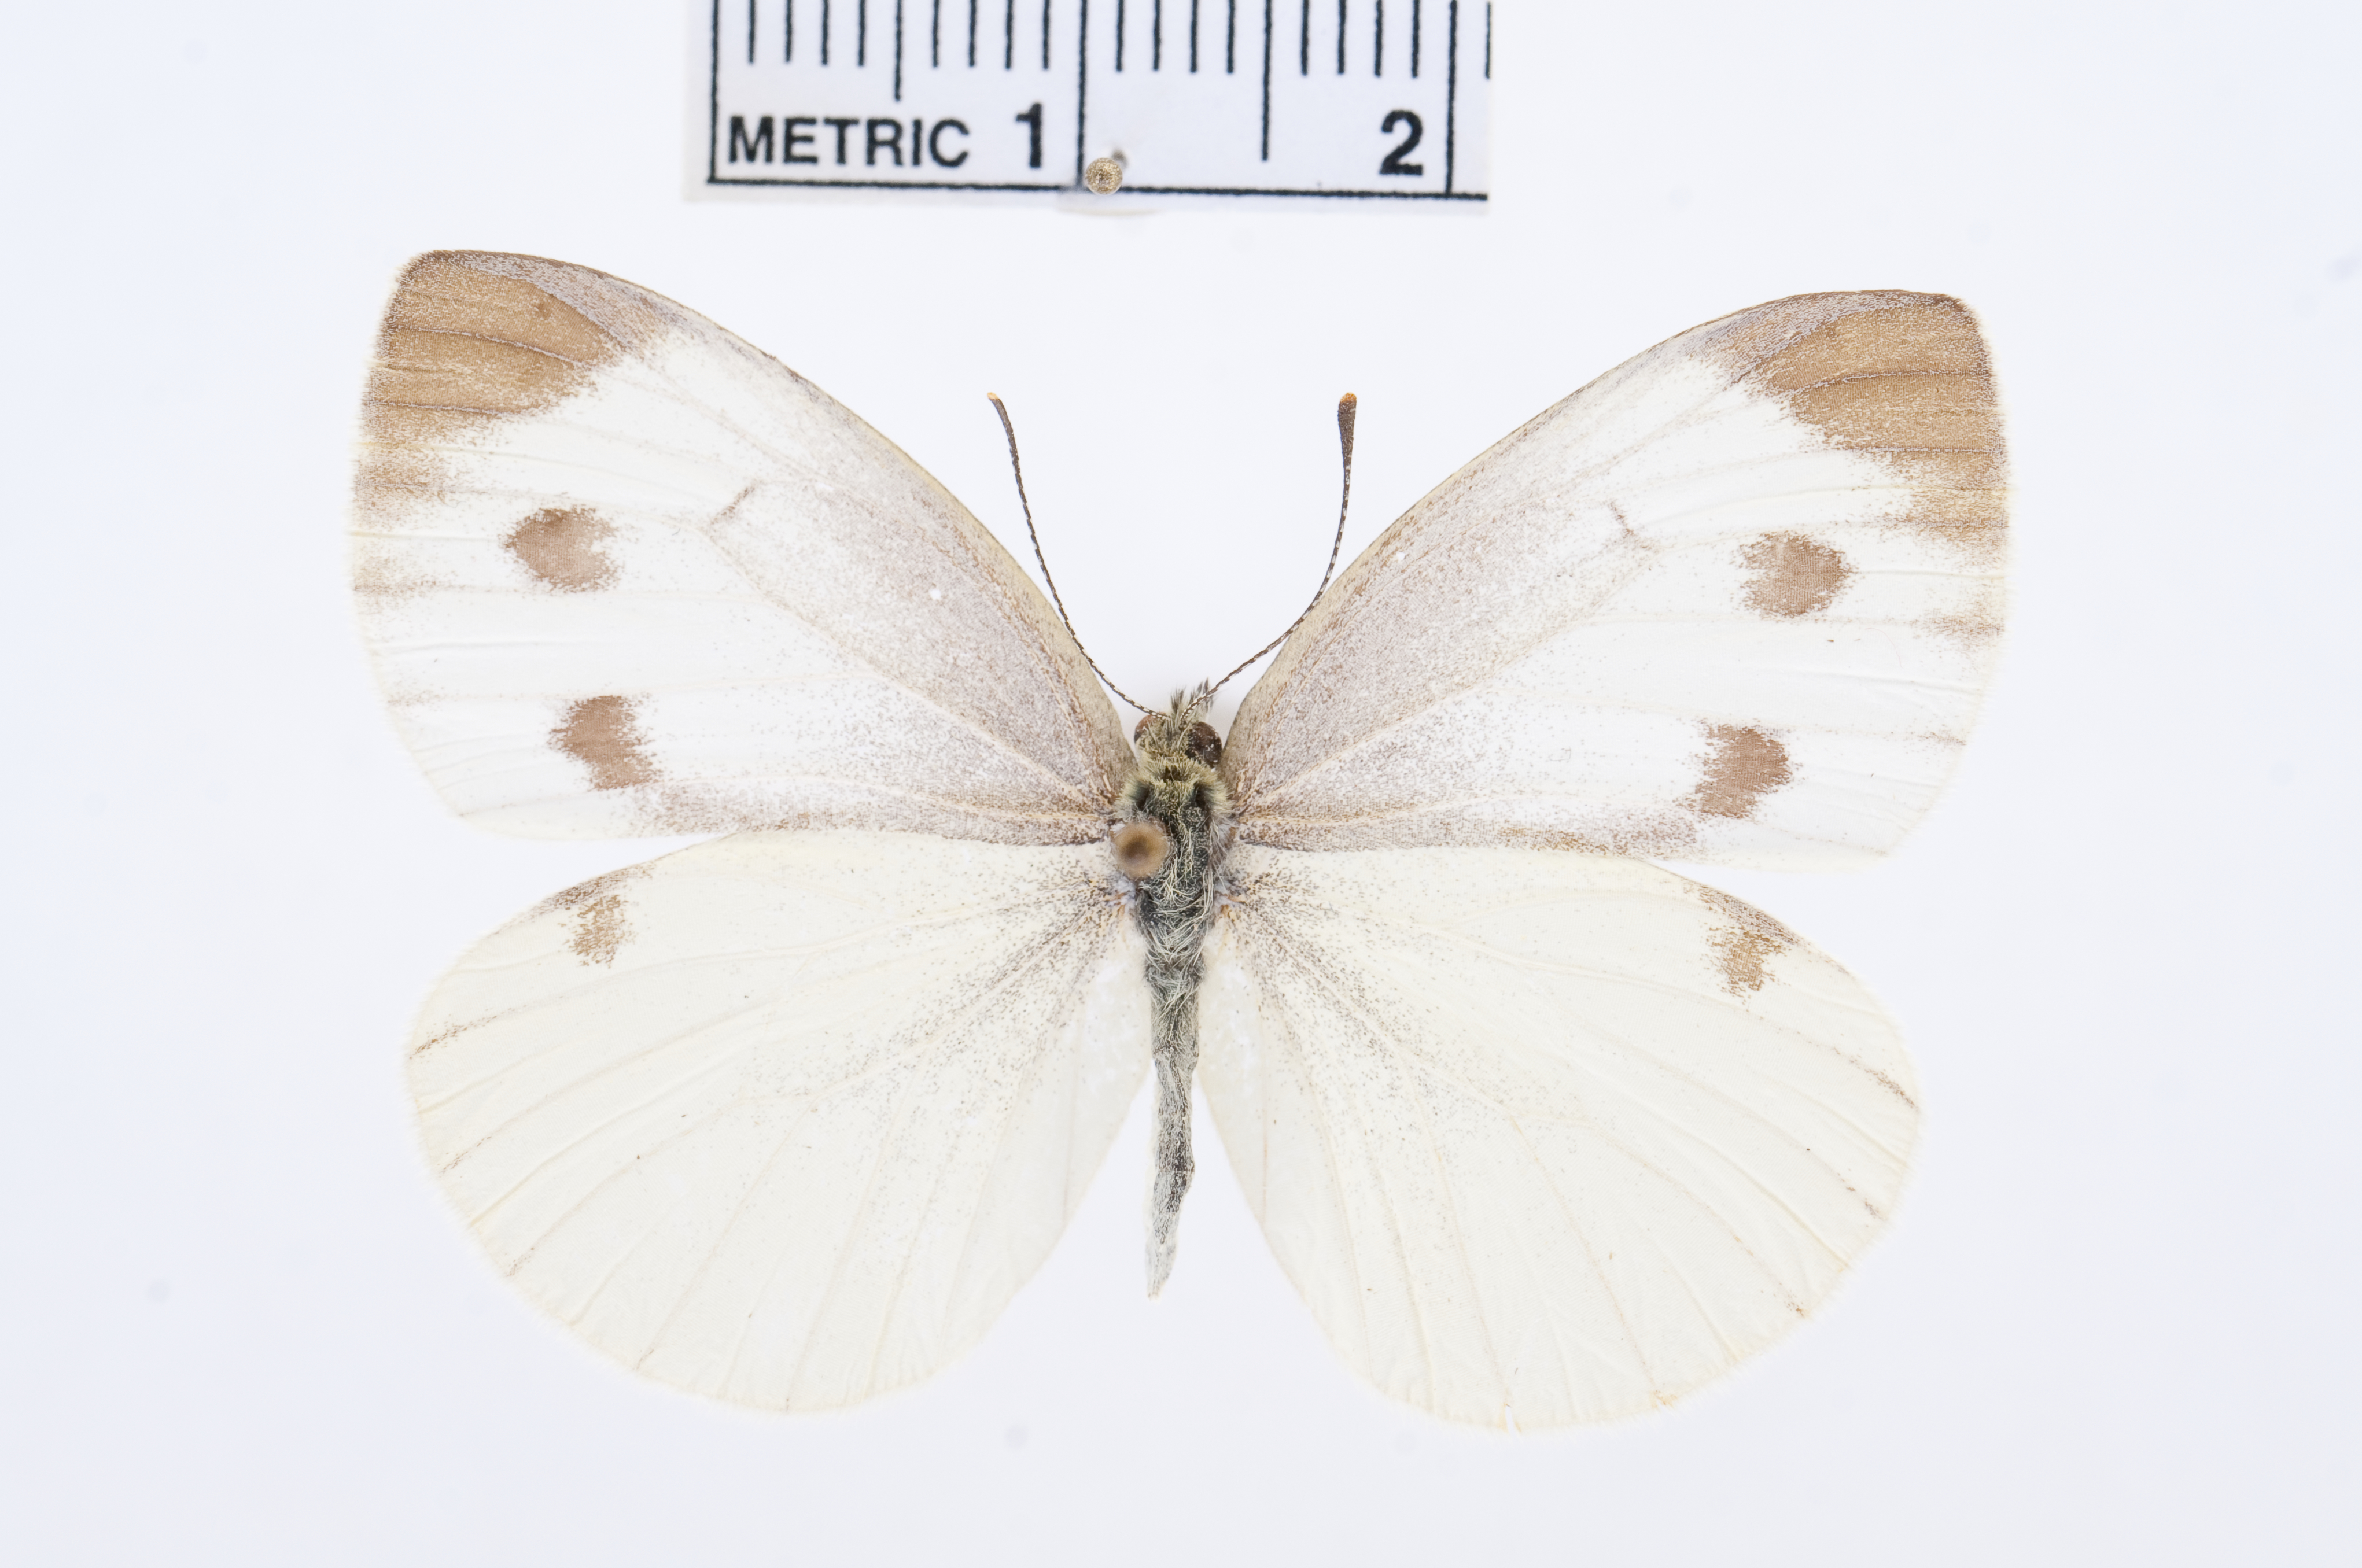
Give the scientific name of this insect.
Pieris pseudorapae
